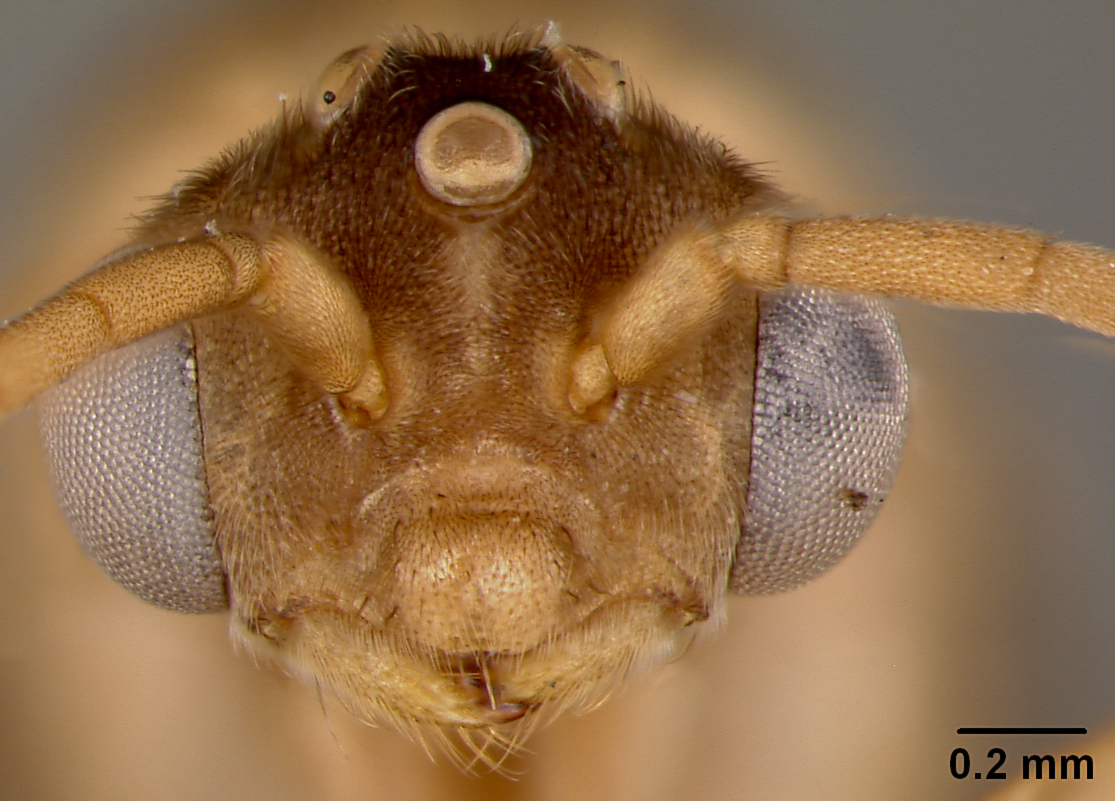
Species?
Carebara osborni
